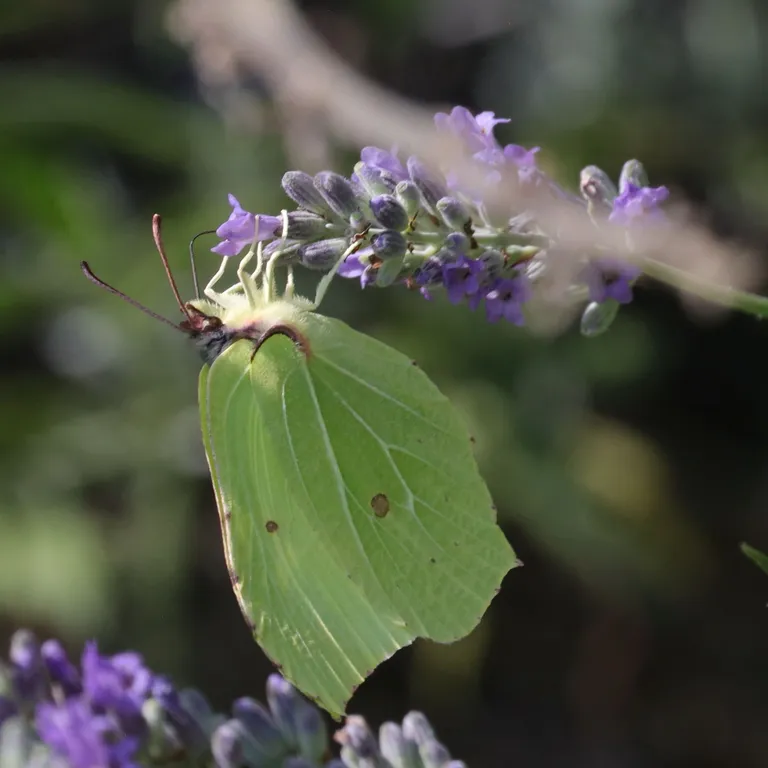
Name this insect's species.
Gonepteryx rhamni
